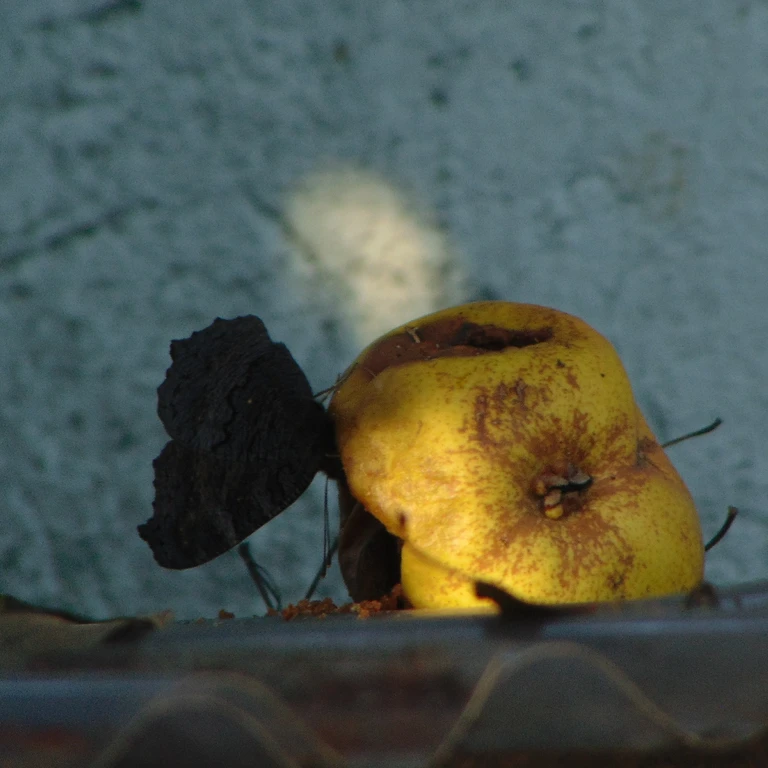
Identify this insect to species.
Aglais io
